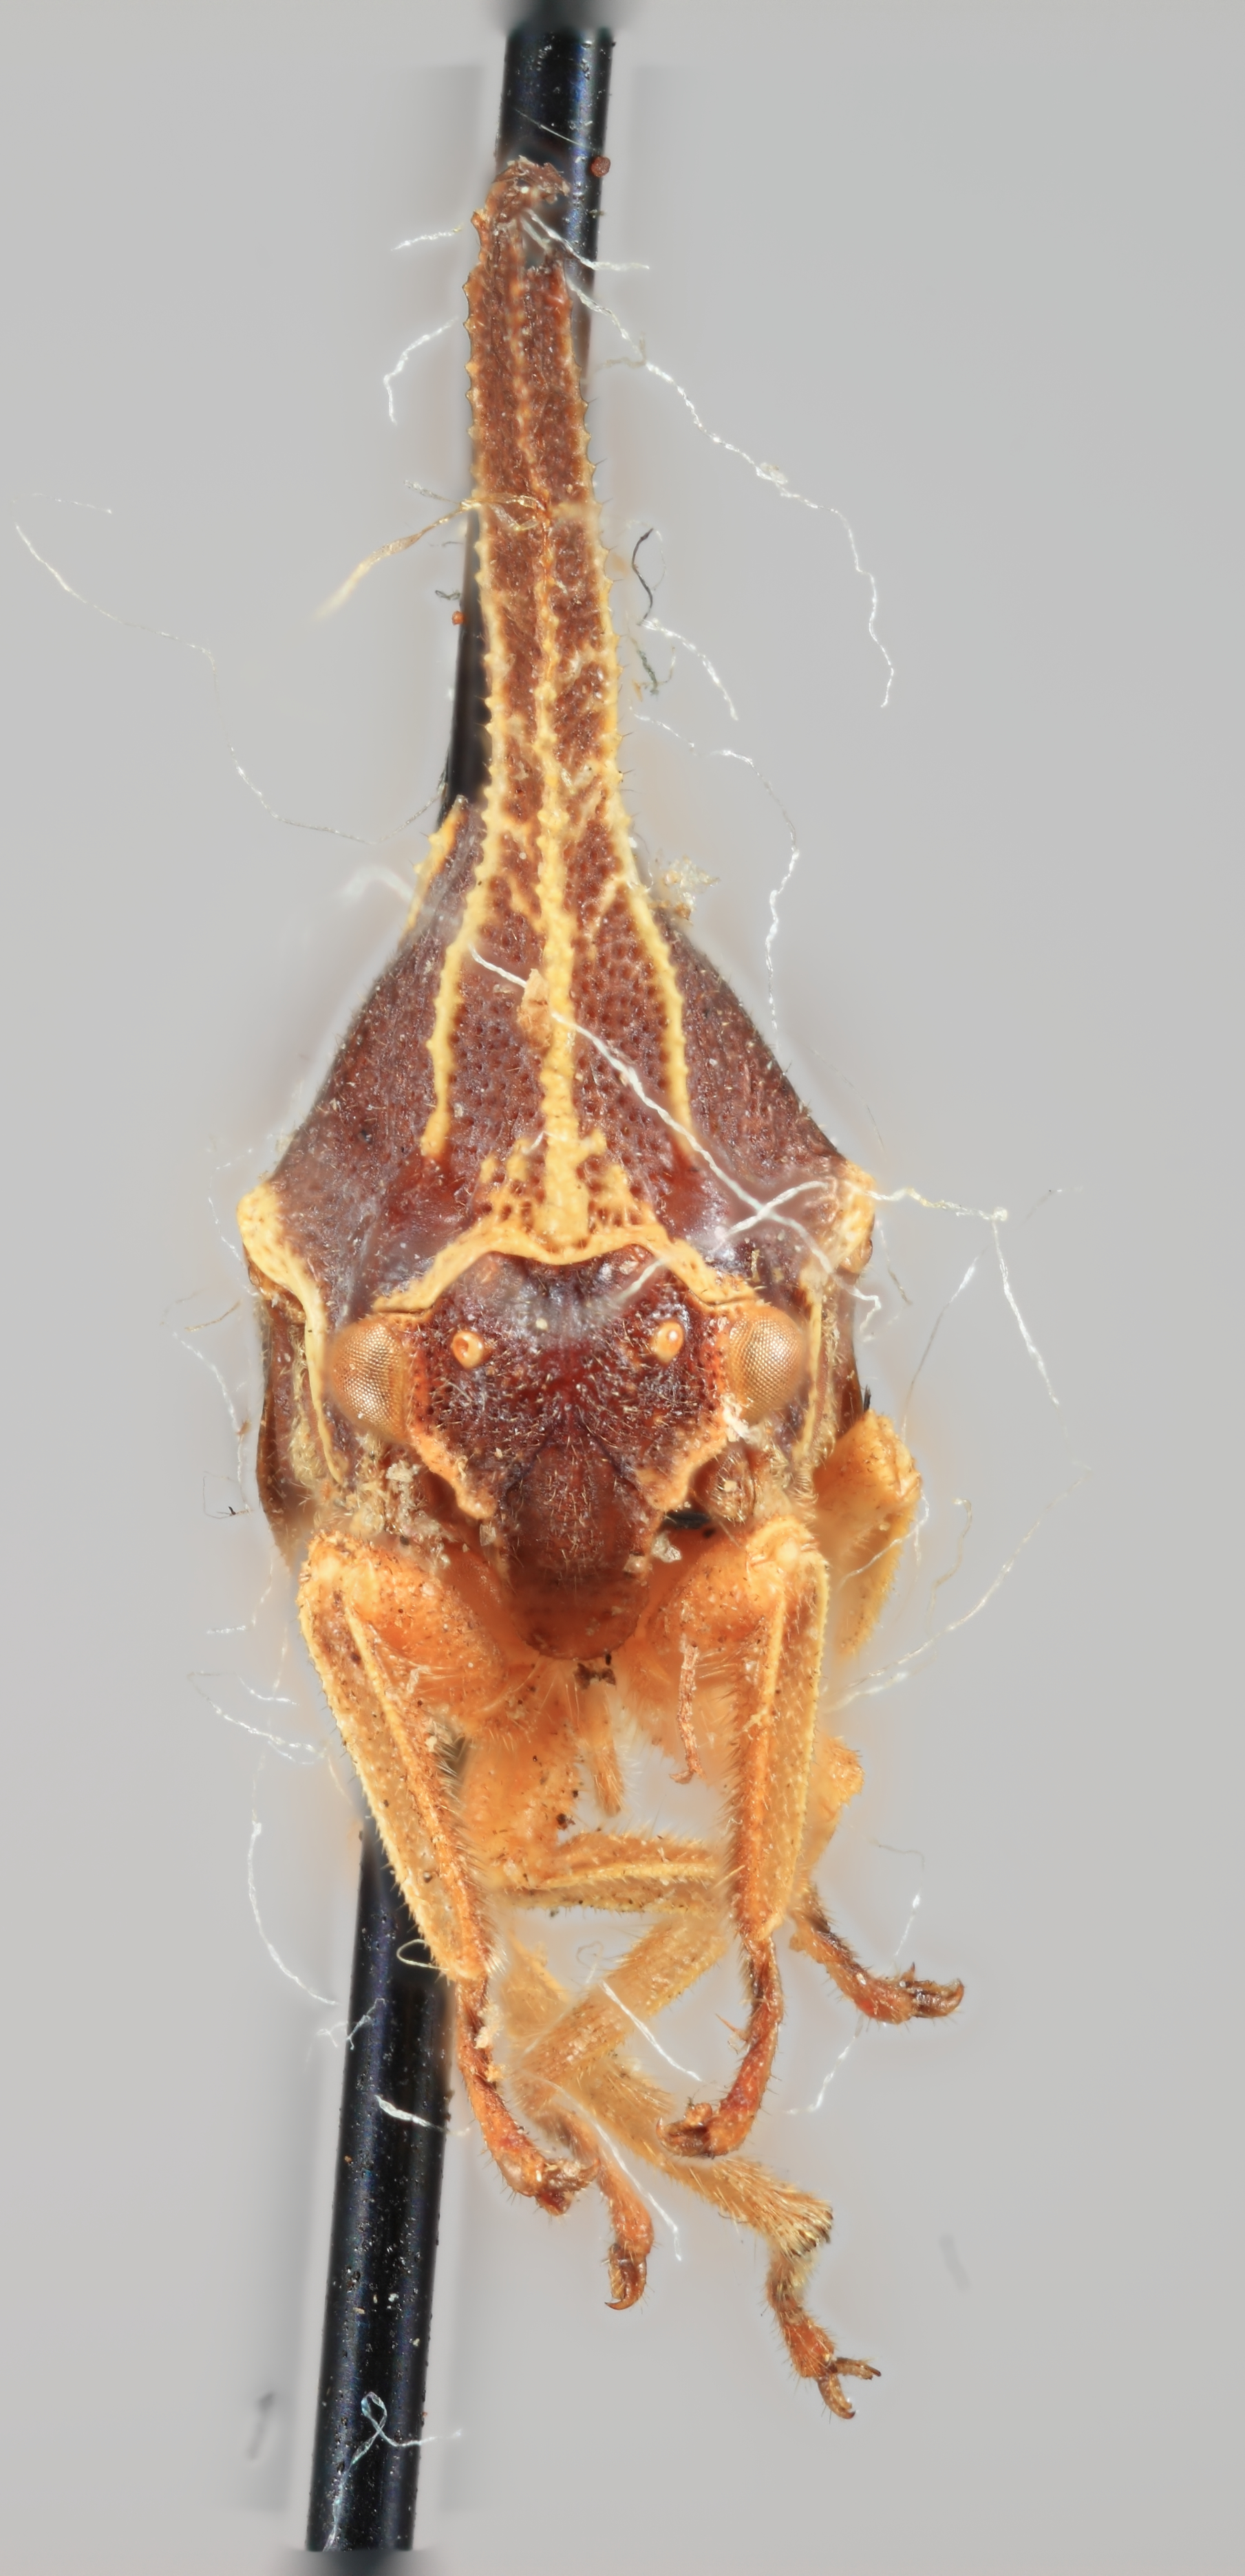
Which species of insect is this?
Pyrgauchenia sarasinorum
